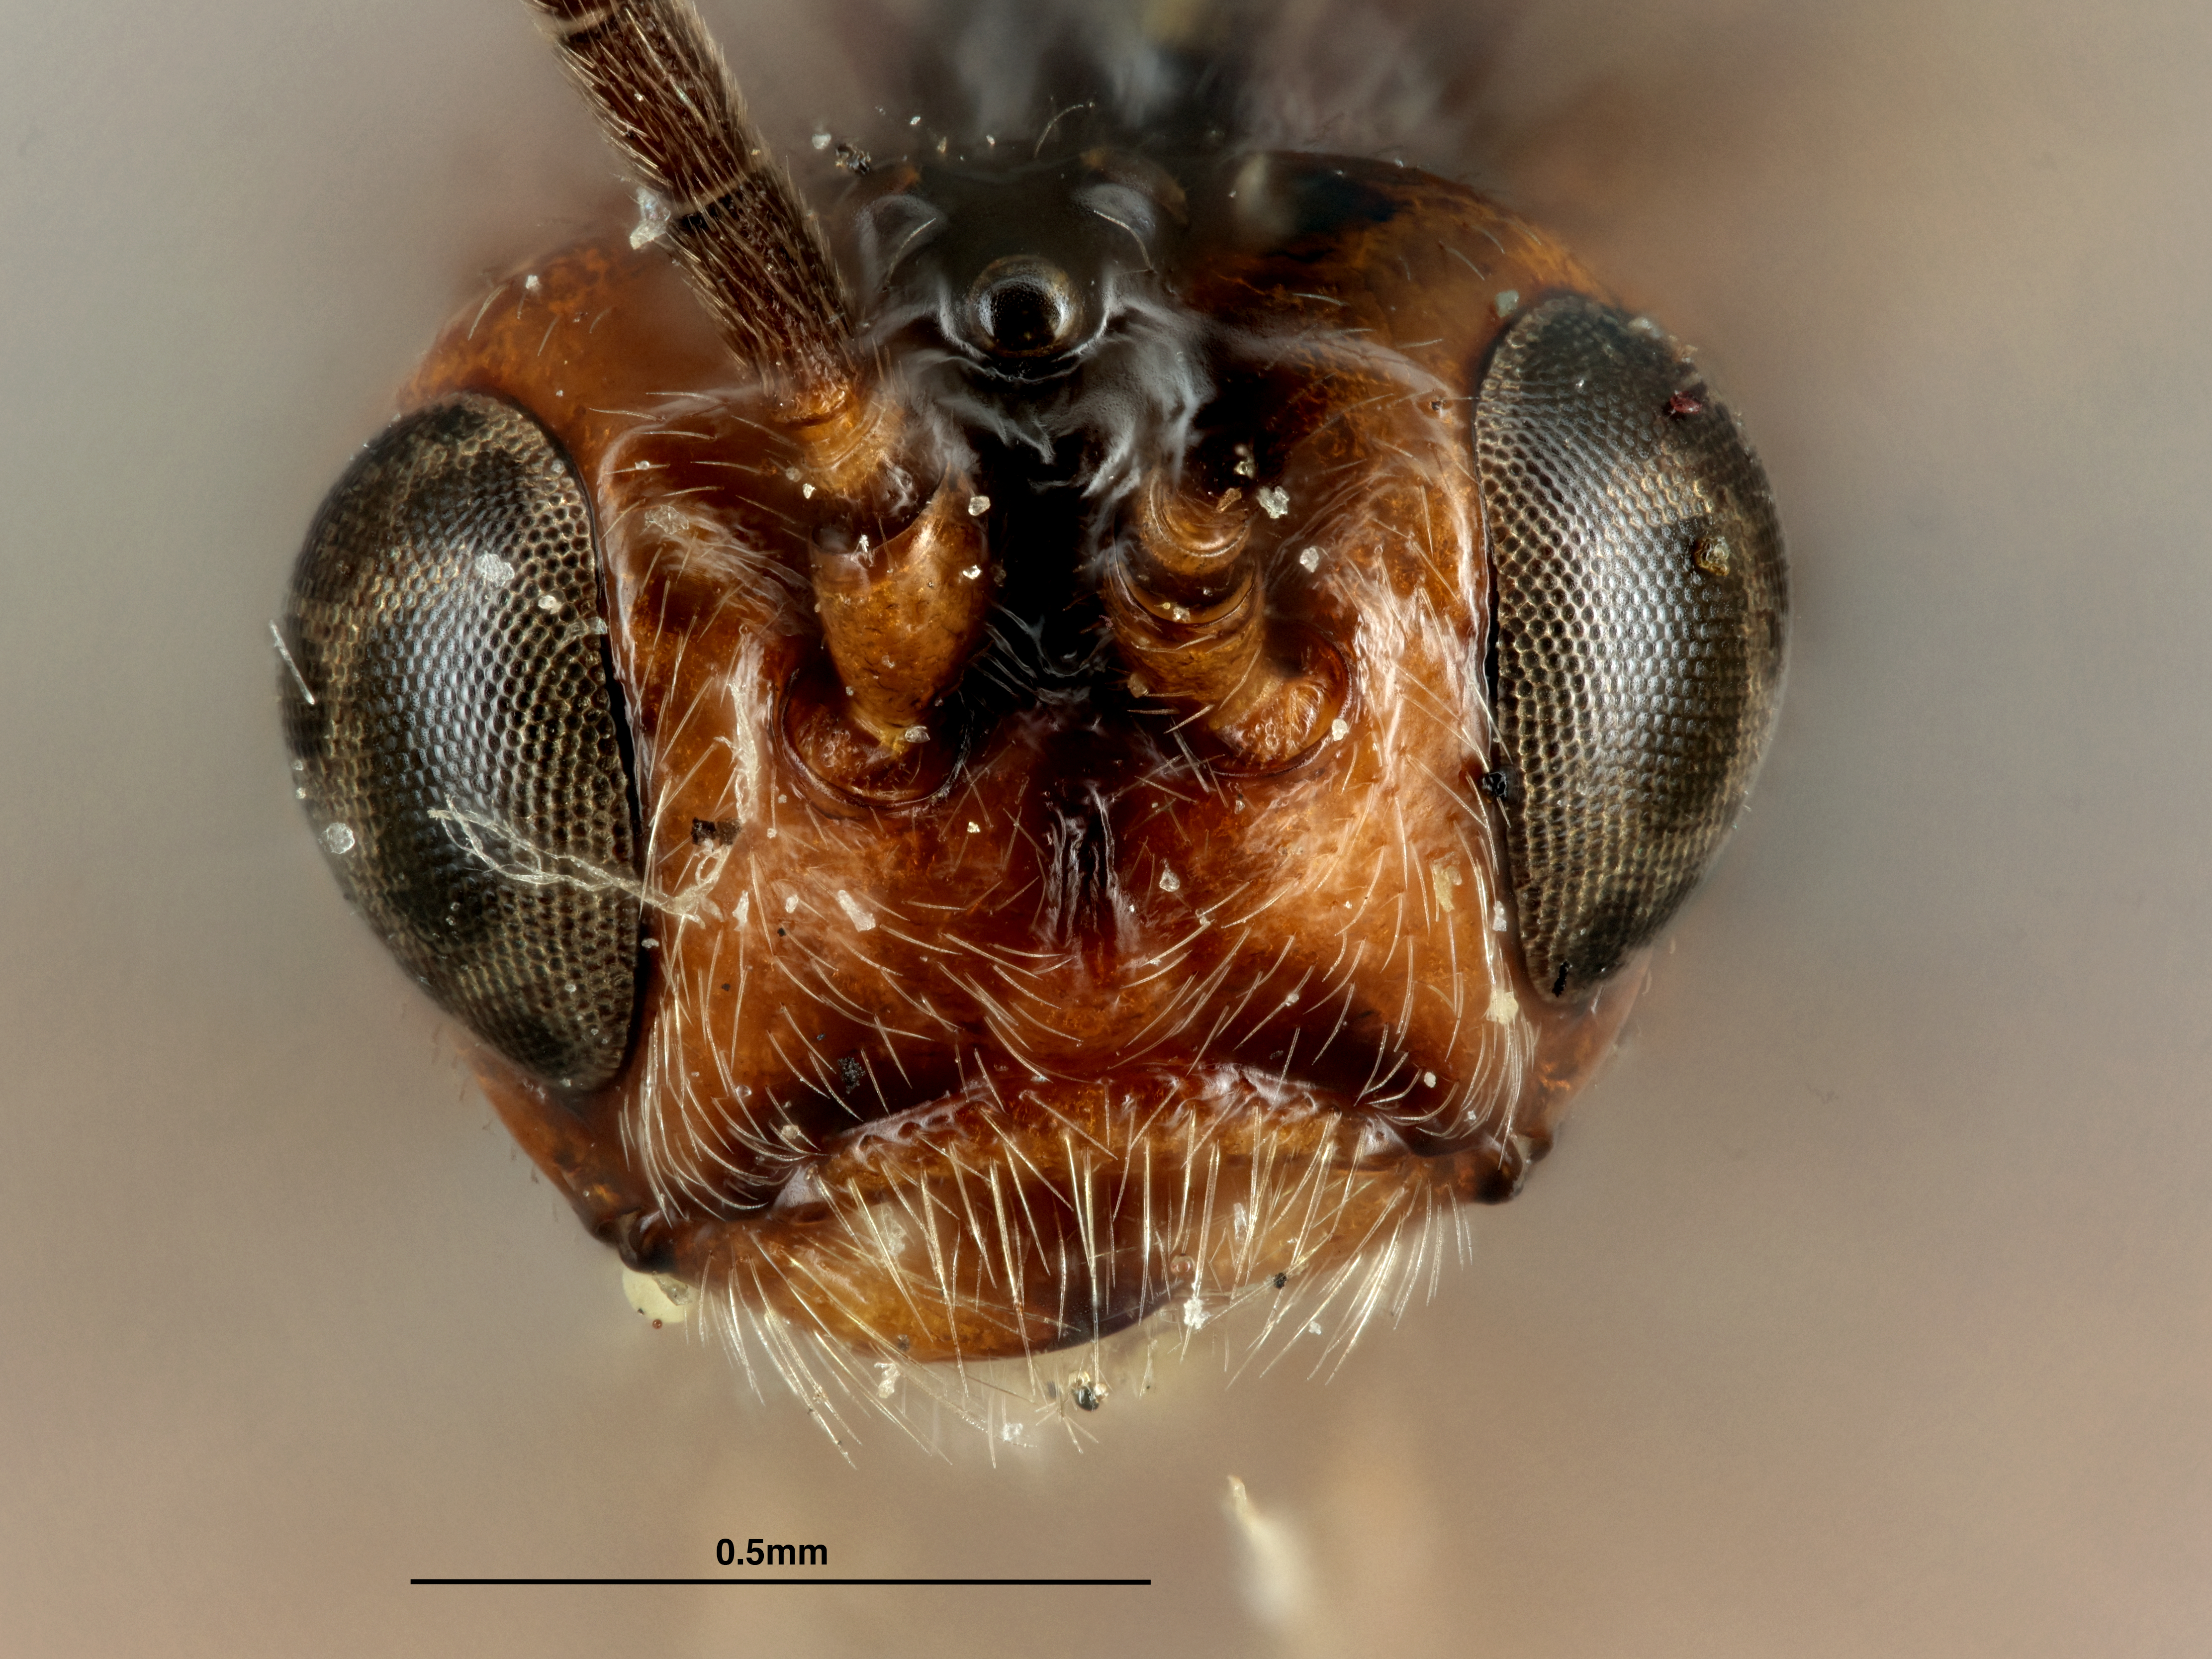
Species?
Opius middlekauffi
